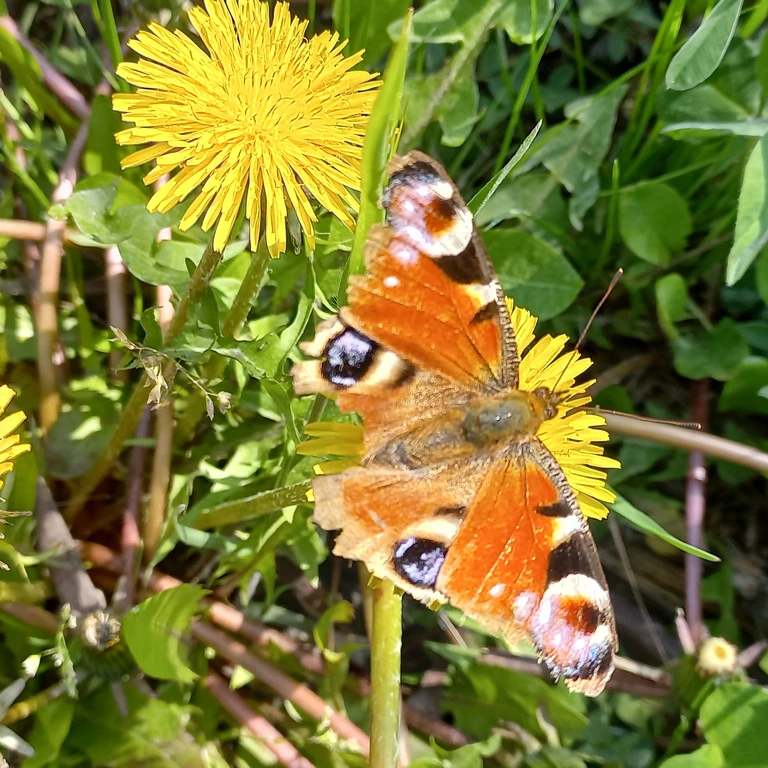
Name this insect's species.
Aglais io
